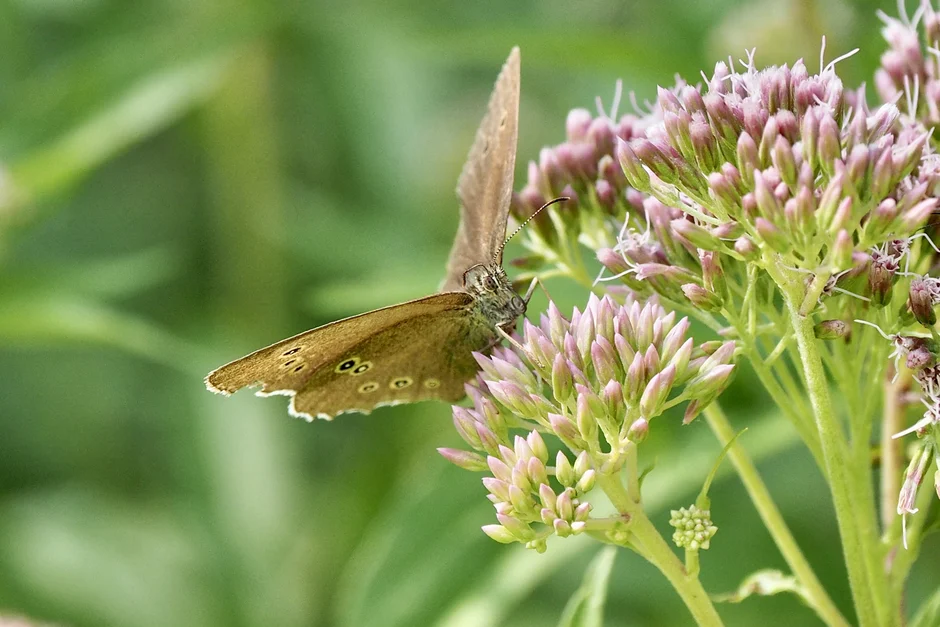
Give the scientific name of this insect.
Aphantopus hyperantus
